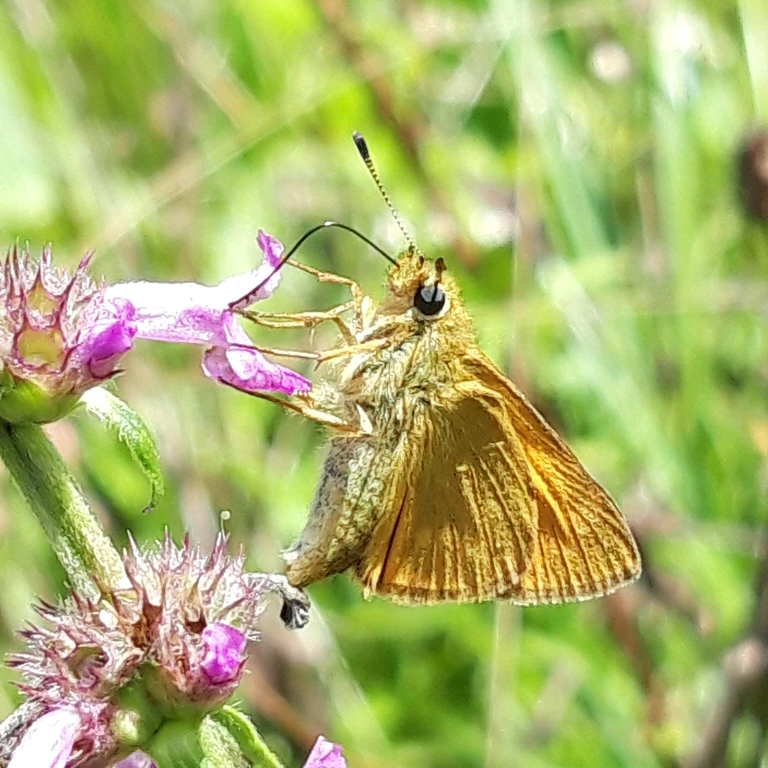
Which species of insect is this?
Ochlodes sylvanus (also Ochlodes venata)
